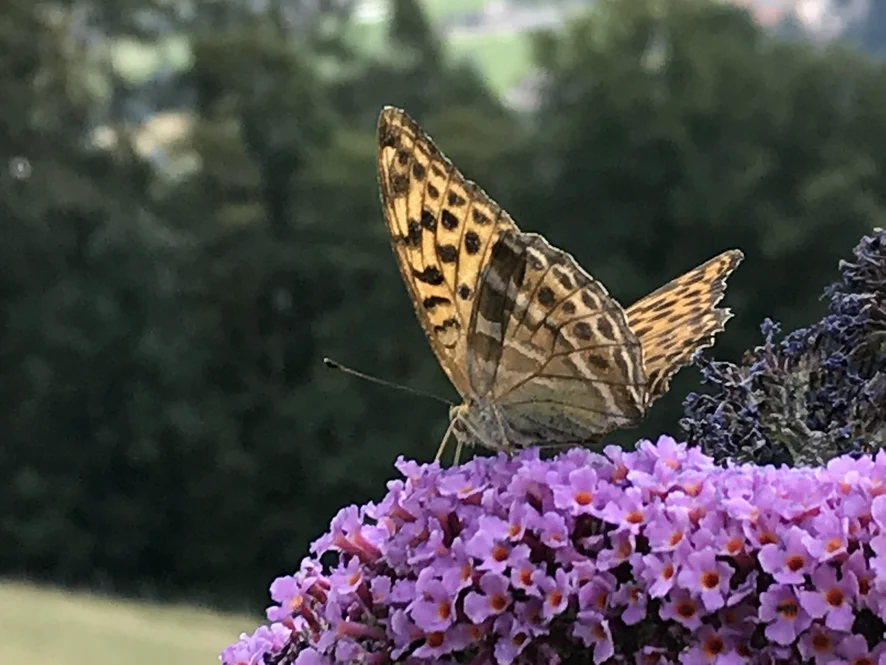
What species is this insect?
Argynnis paphia
